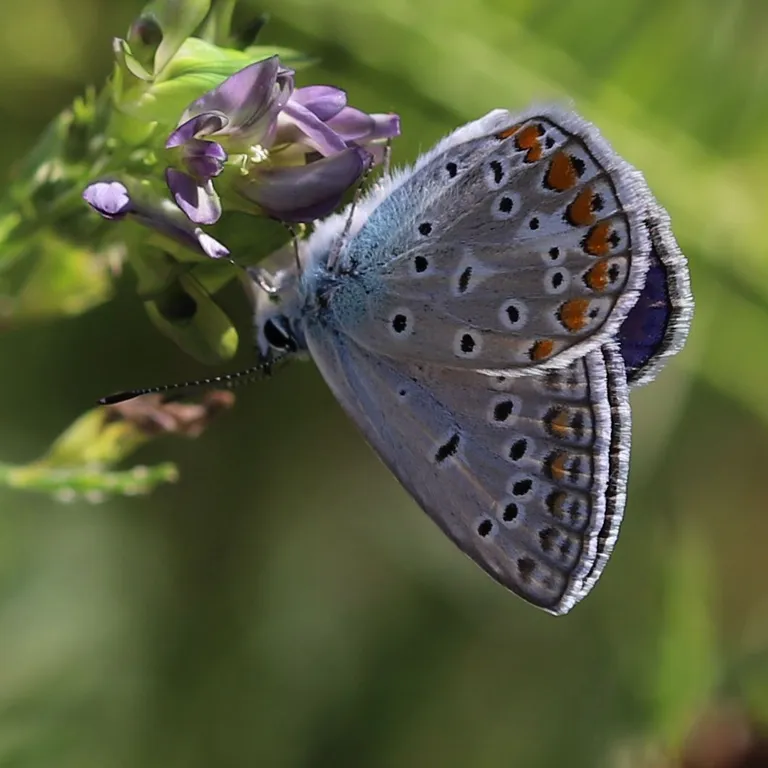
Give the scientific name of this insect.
Polyommatus icarus
